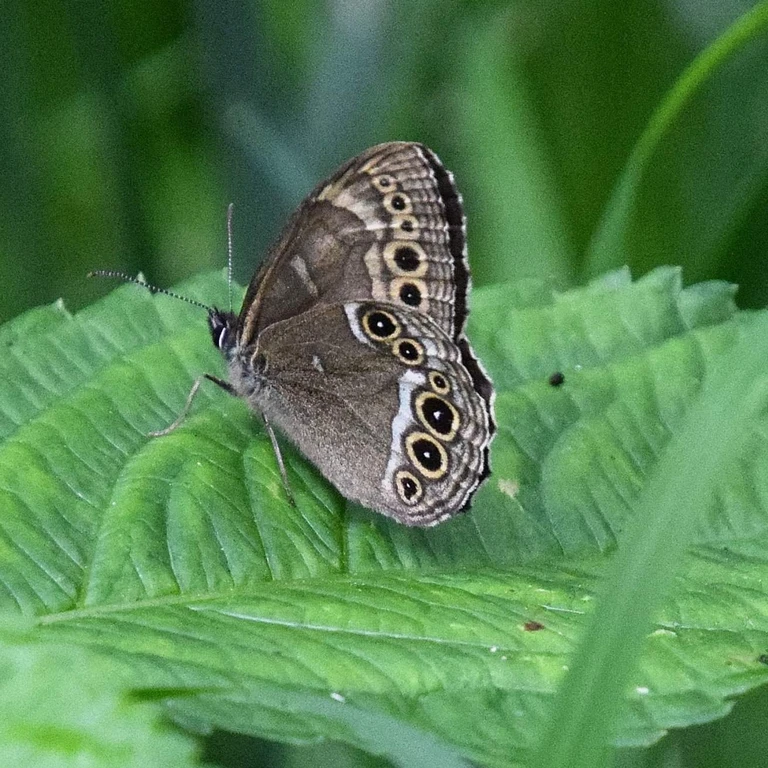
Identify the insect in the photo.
Lopinga achine (also Pararge achine)
